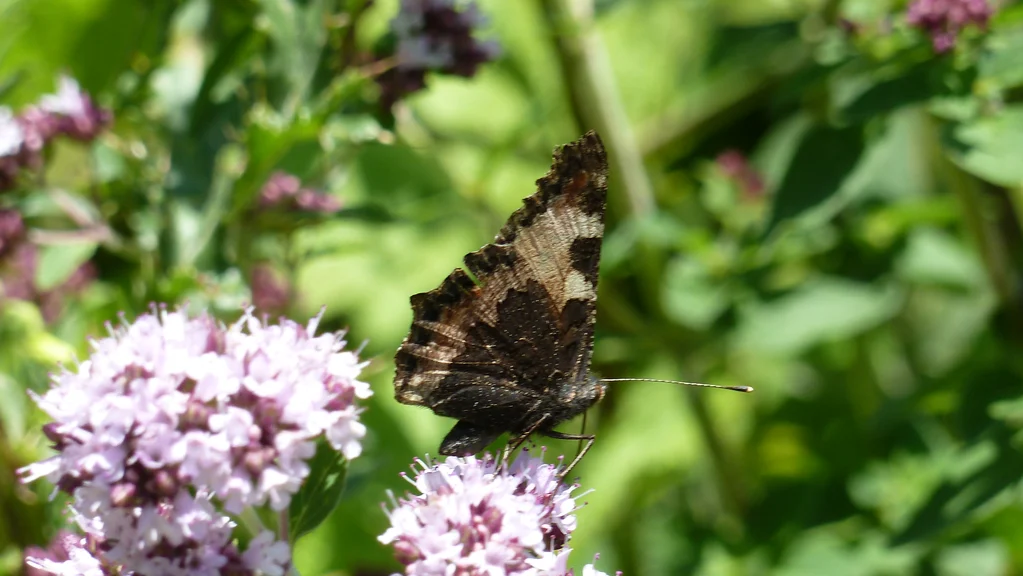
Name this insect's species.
Aglais urticae
